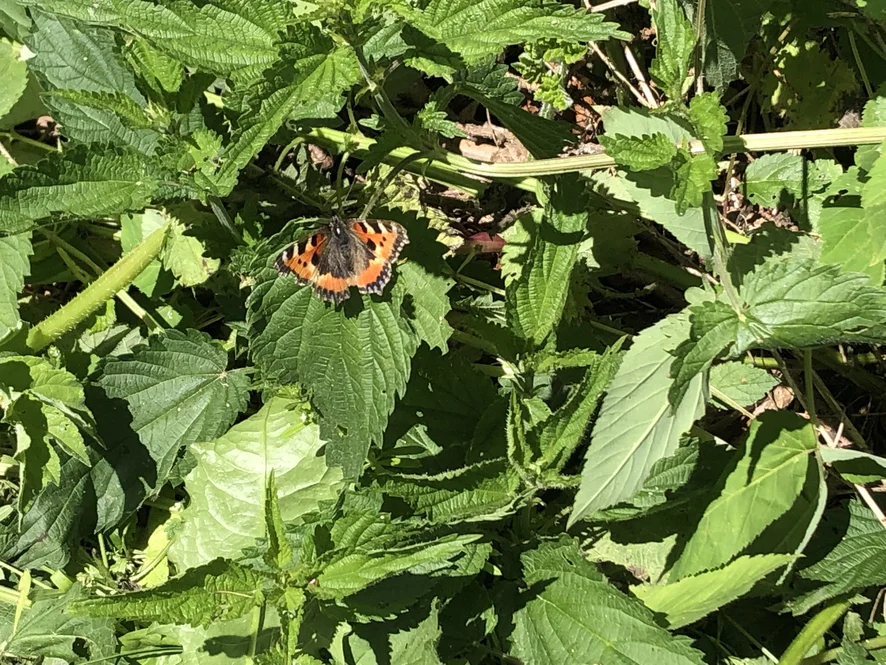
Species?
Aglais urticae
